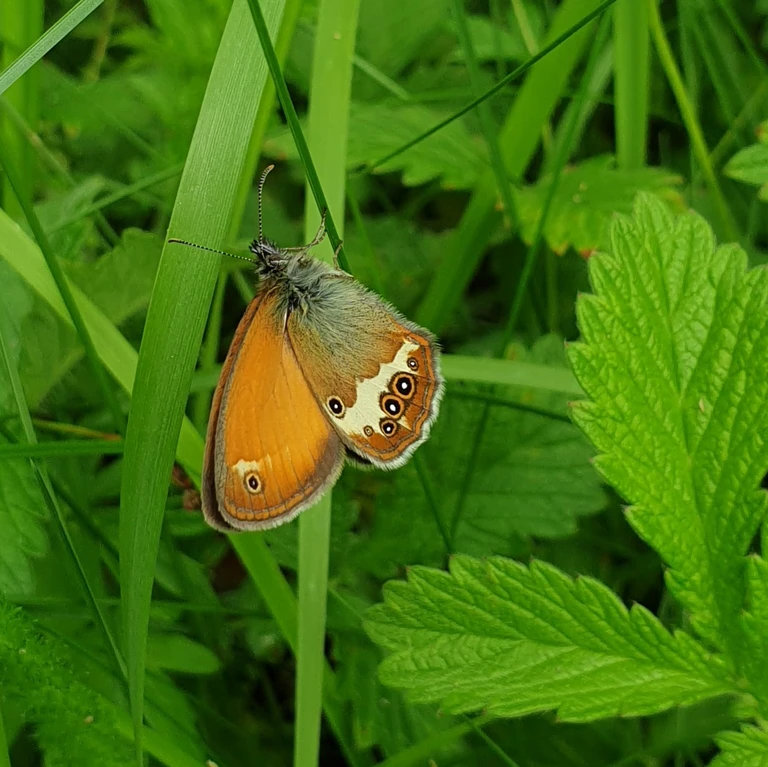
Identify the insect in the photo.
Coenonympha arcania
